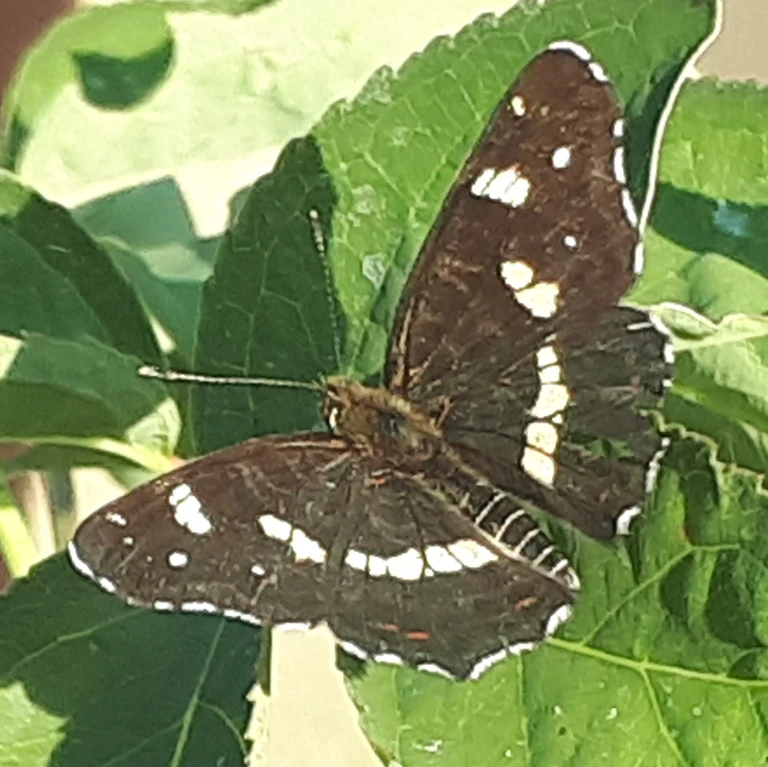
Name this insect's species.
Araschnia levana
